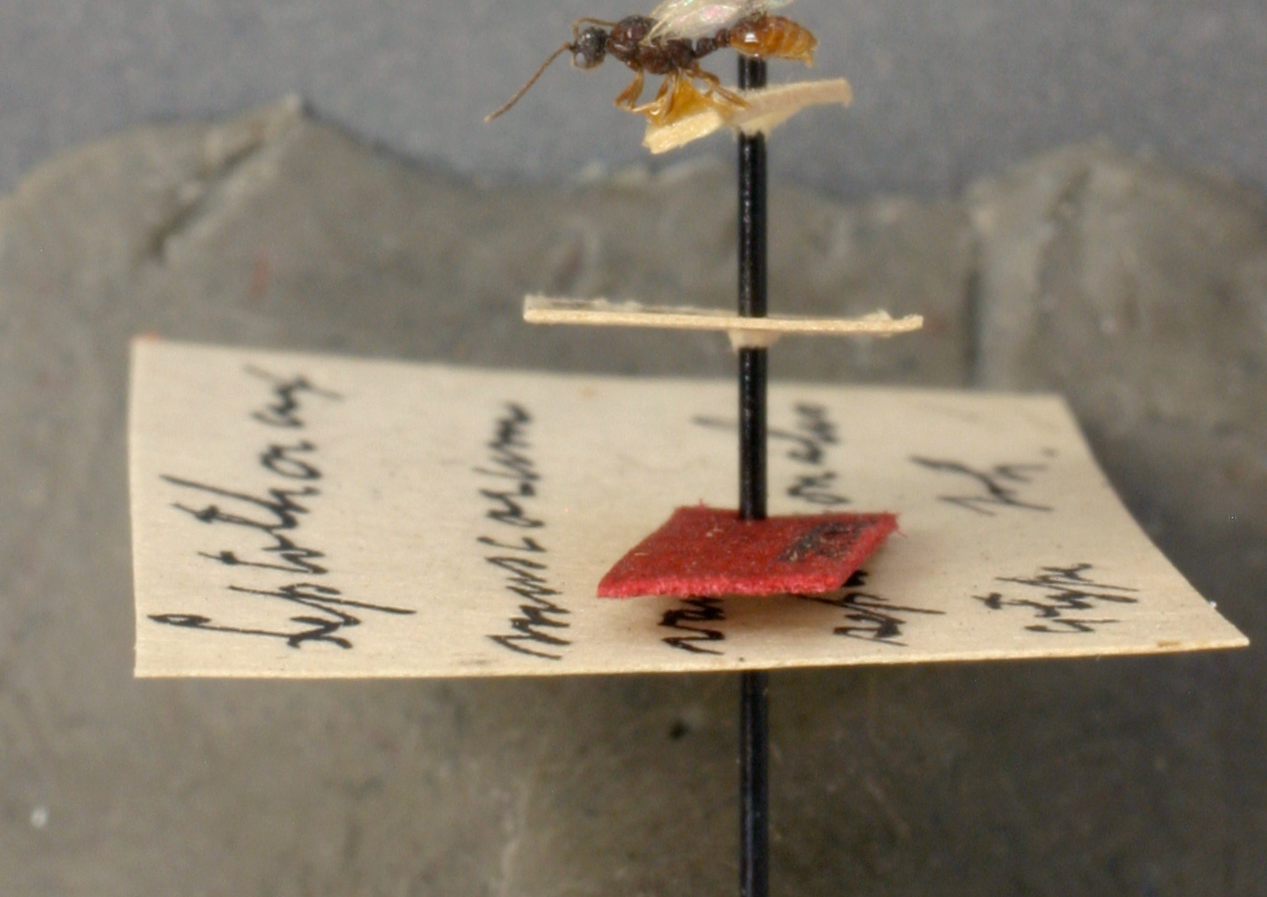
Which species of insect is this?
Leptothorax muscorum
